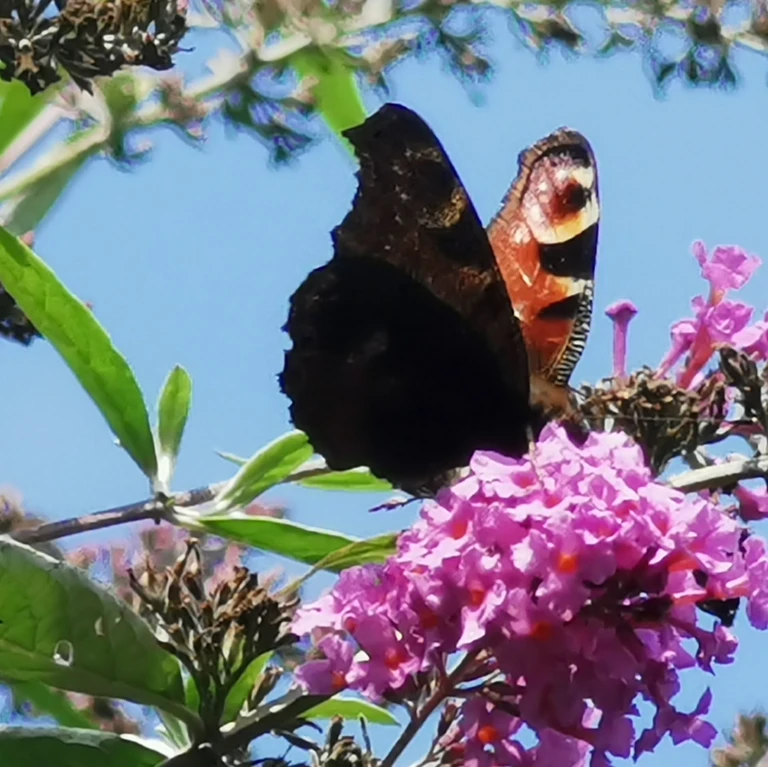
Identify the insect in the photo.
Aglais io
